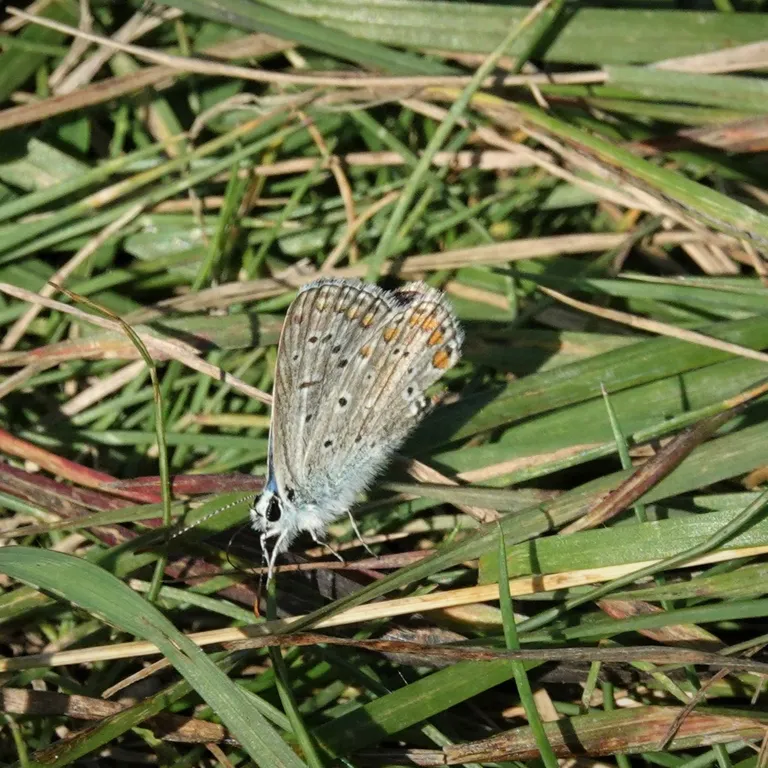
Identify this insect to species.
Polyommatus icarus
